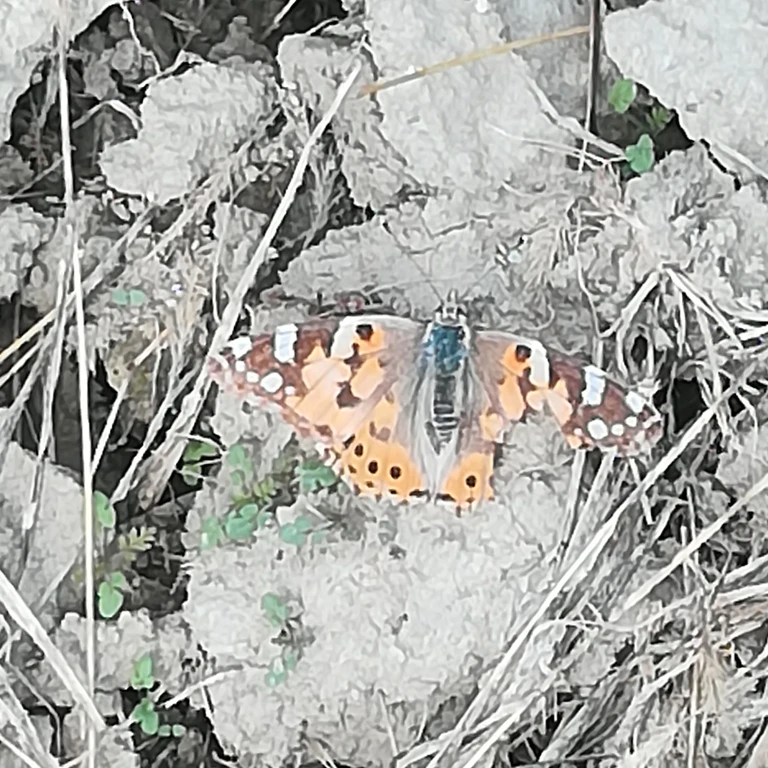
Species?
Vanessa cardui
